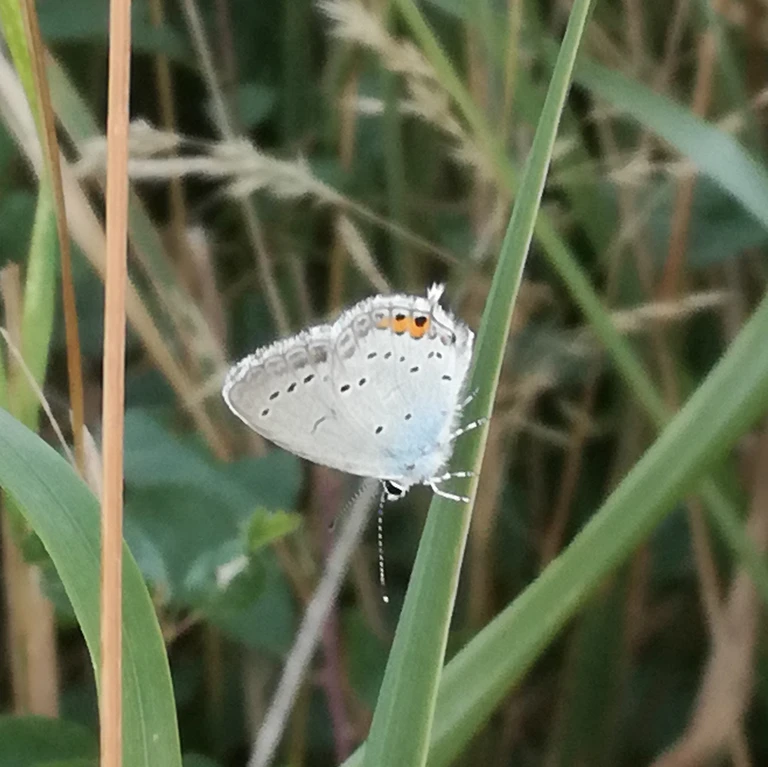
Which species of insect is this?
Cupido argiades (also Elkalyce argiades)
